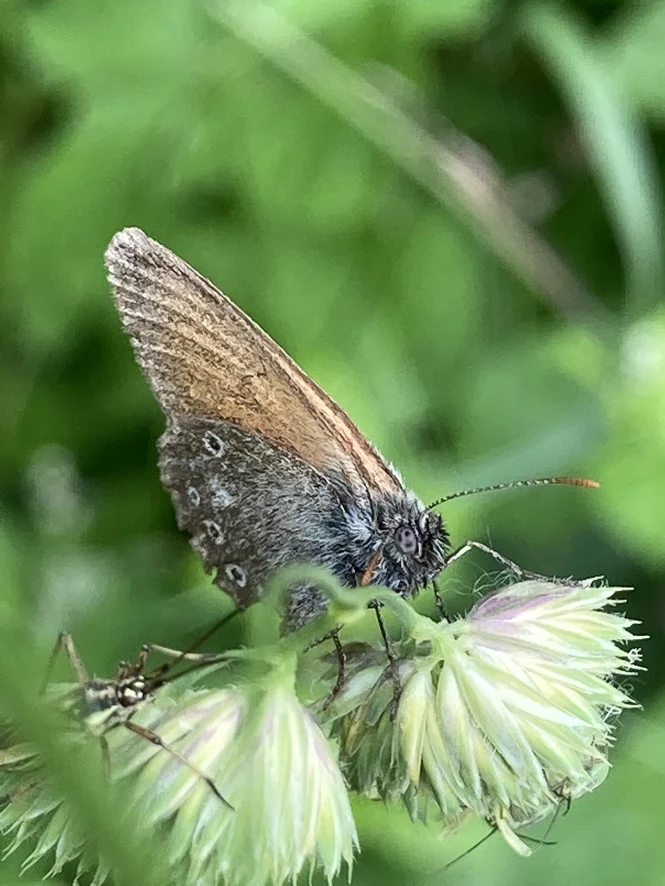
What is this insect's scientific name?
Coenonympha glycerion (also Coenonympha iphis)
